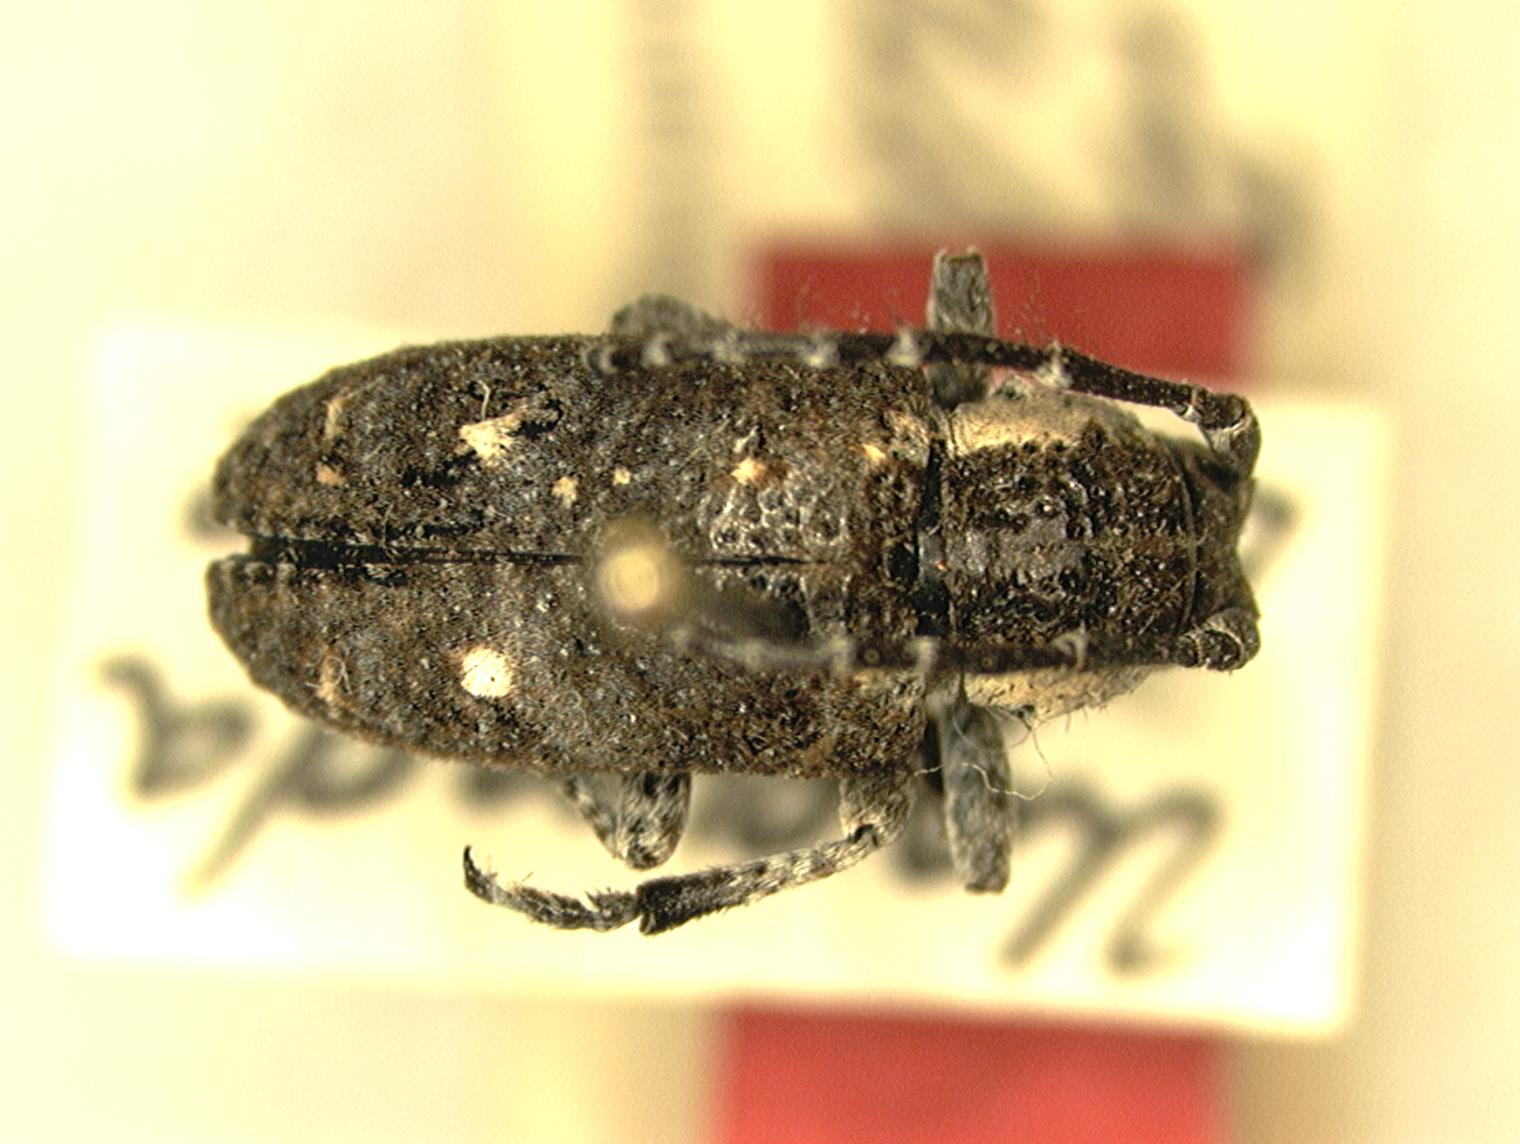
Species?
Crossotus parallelus (also Corus parallelus)
